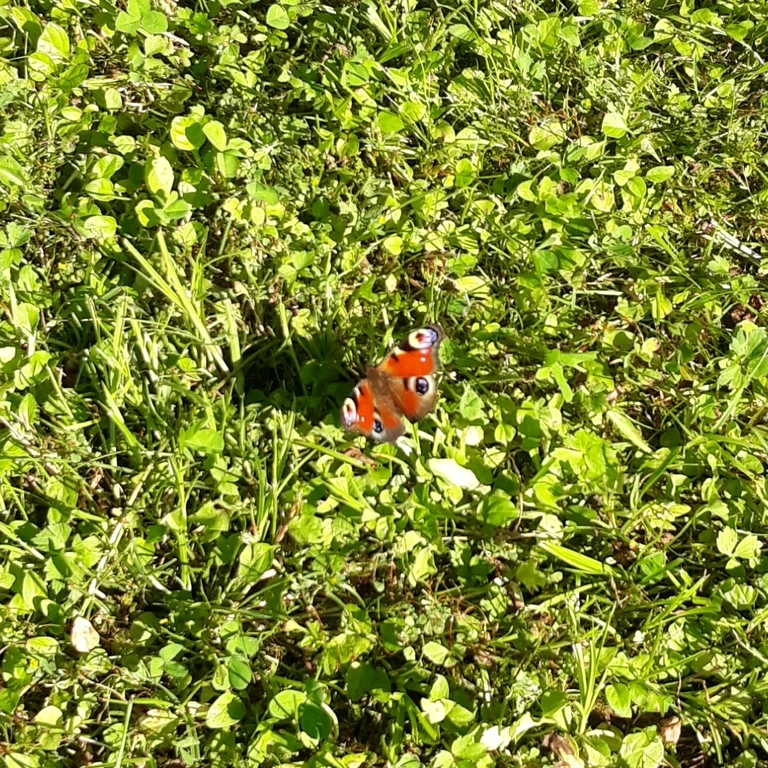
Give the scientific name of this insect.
Aglais io
